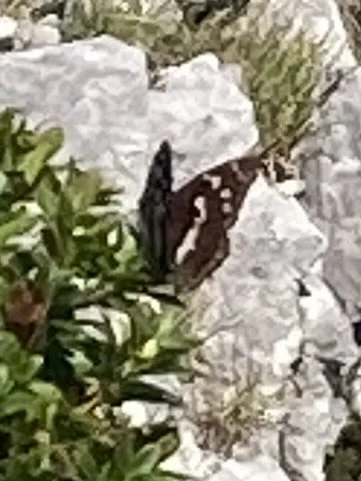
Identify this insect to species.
Apatura iris
